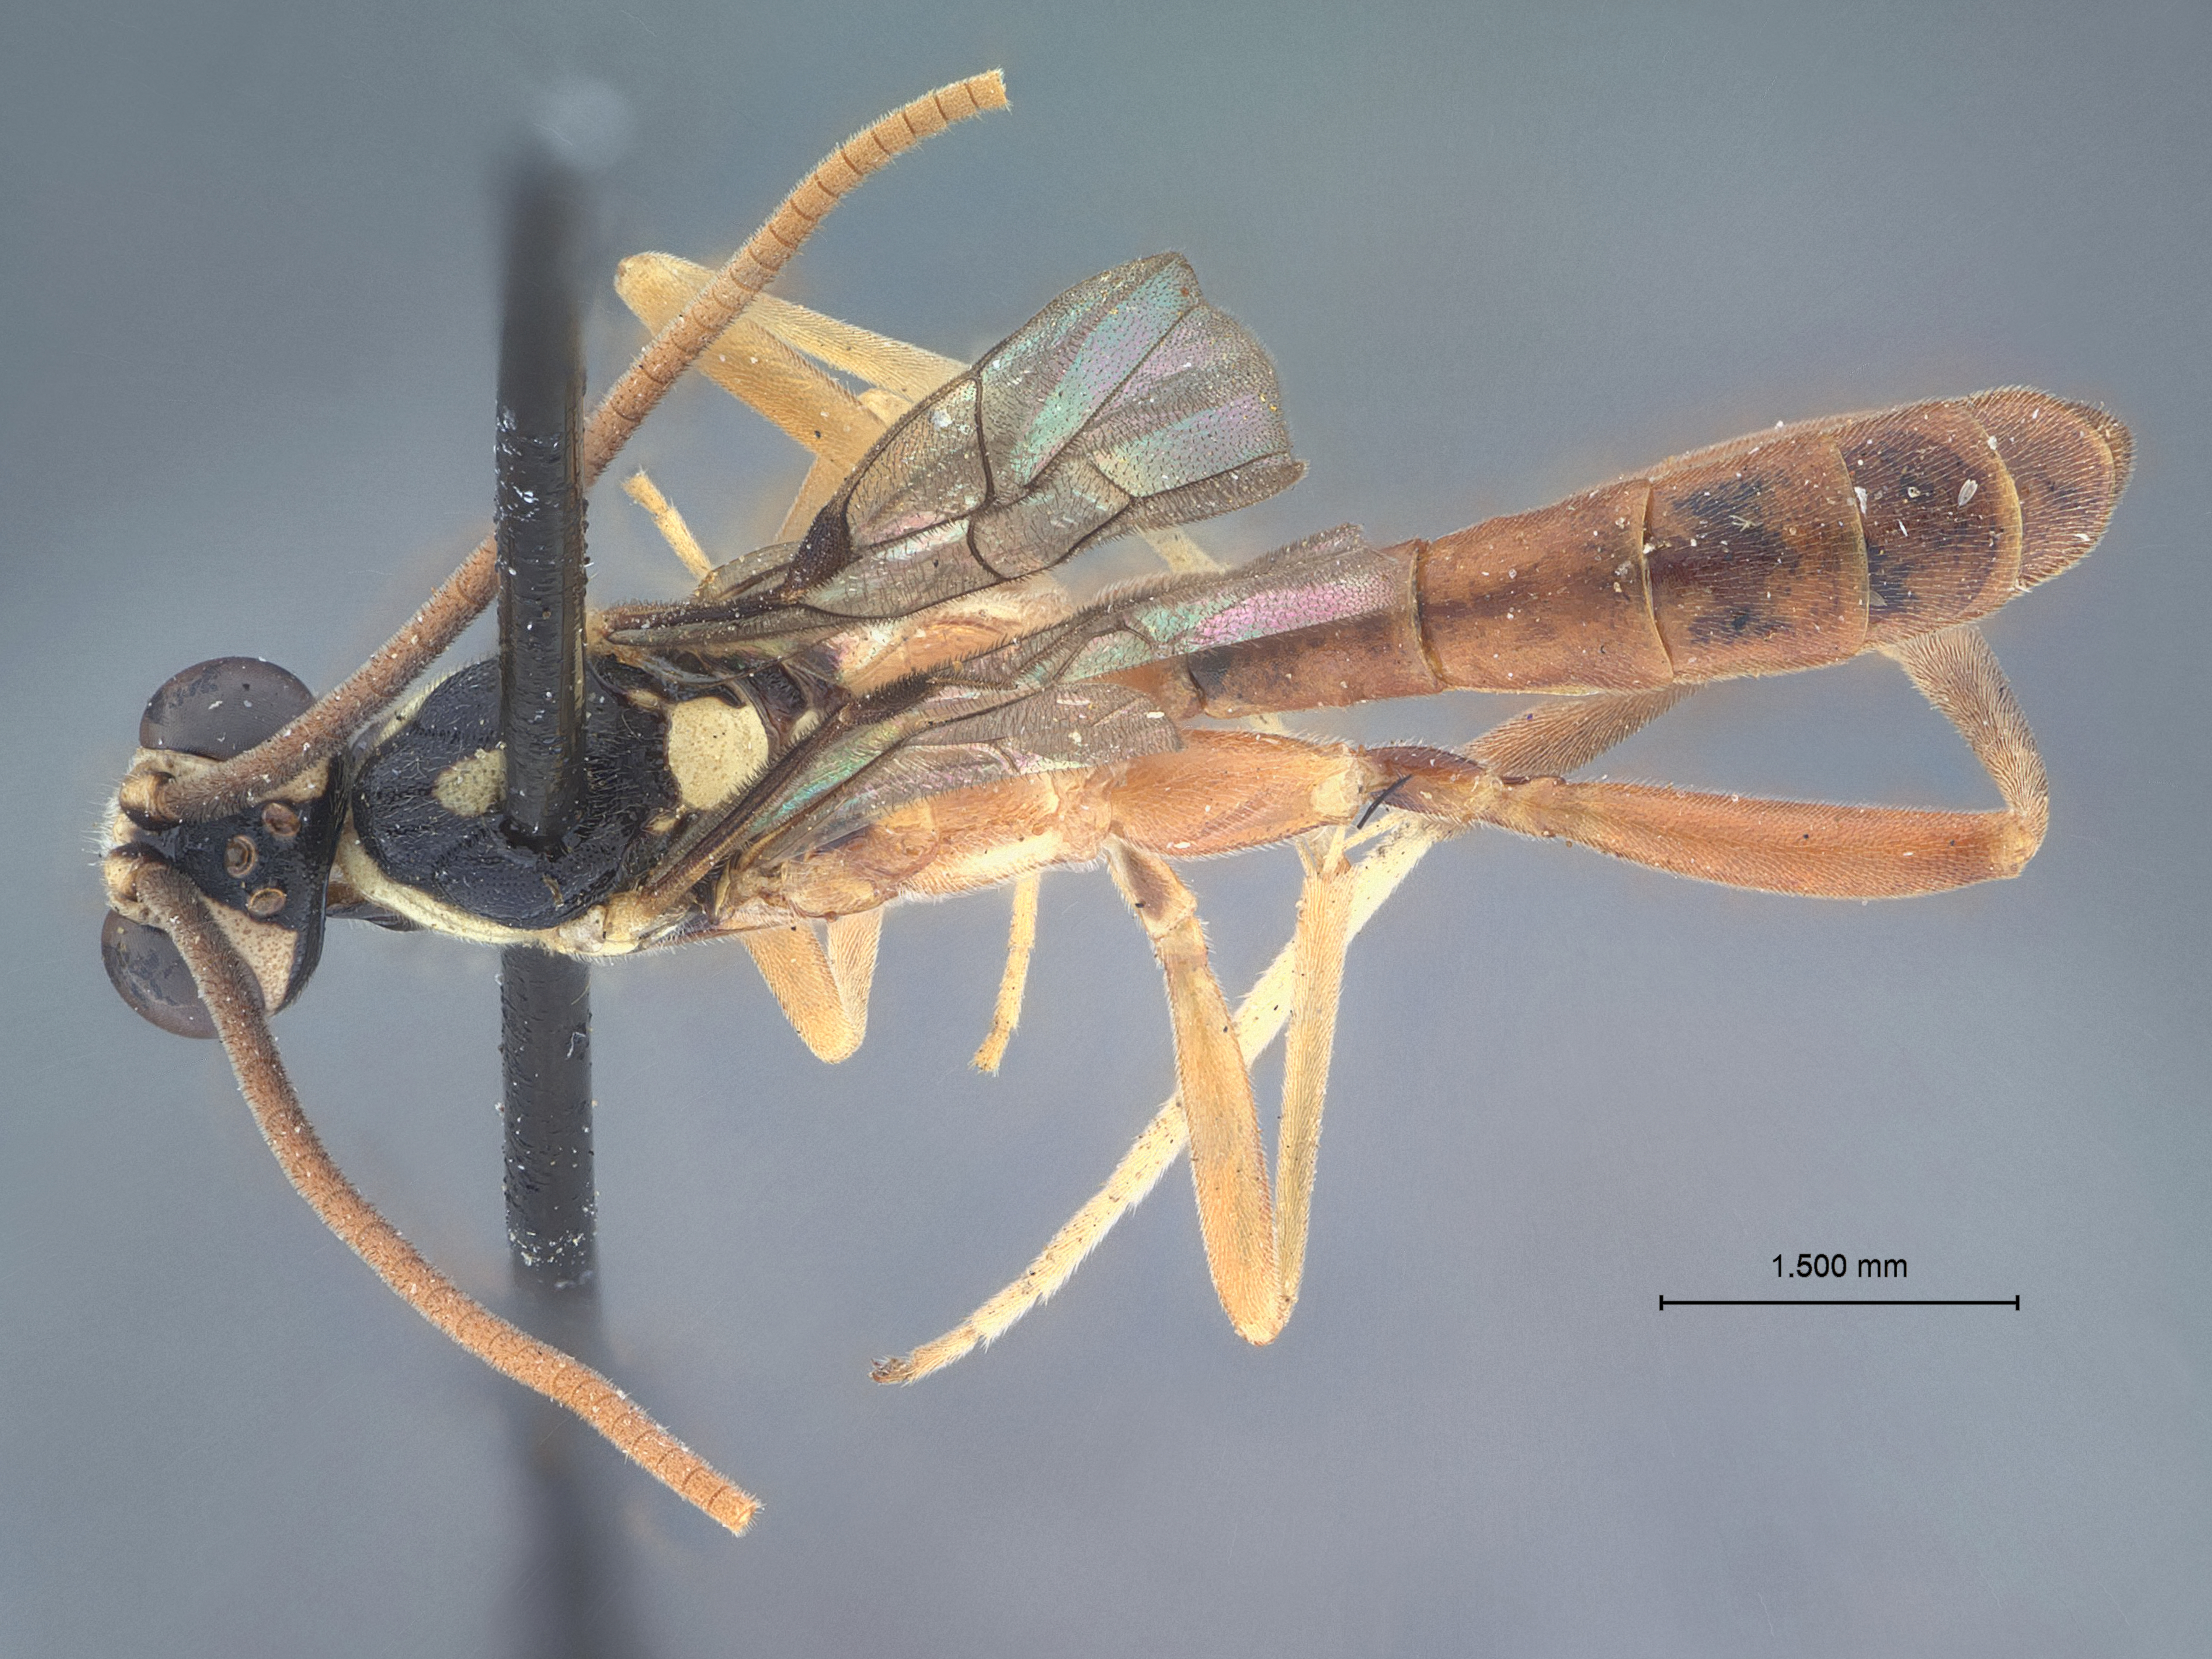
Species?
Aritranis barberi
